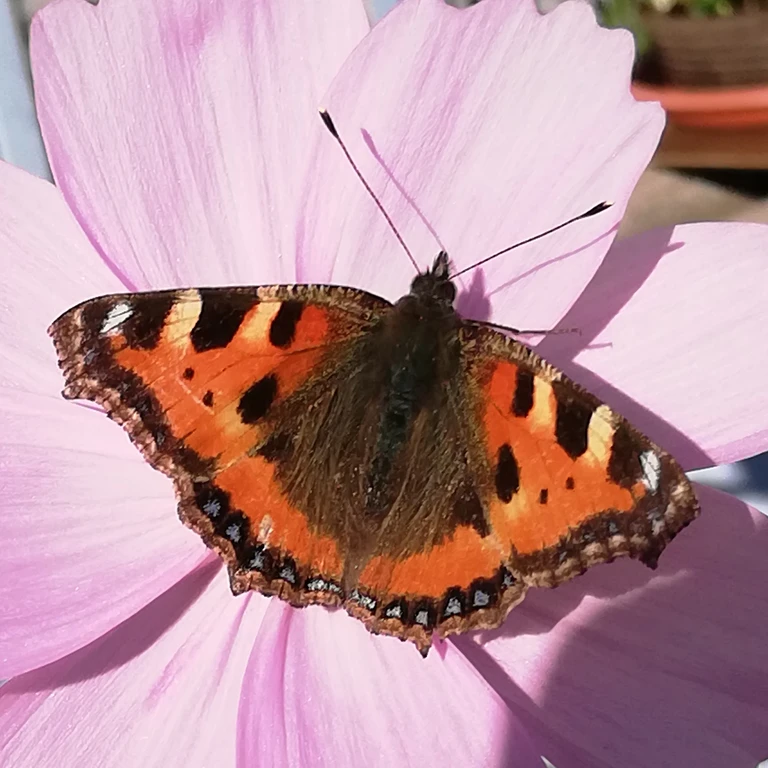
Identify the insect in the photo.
Aglais urticae
